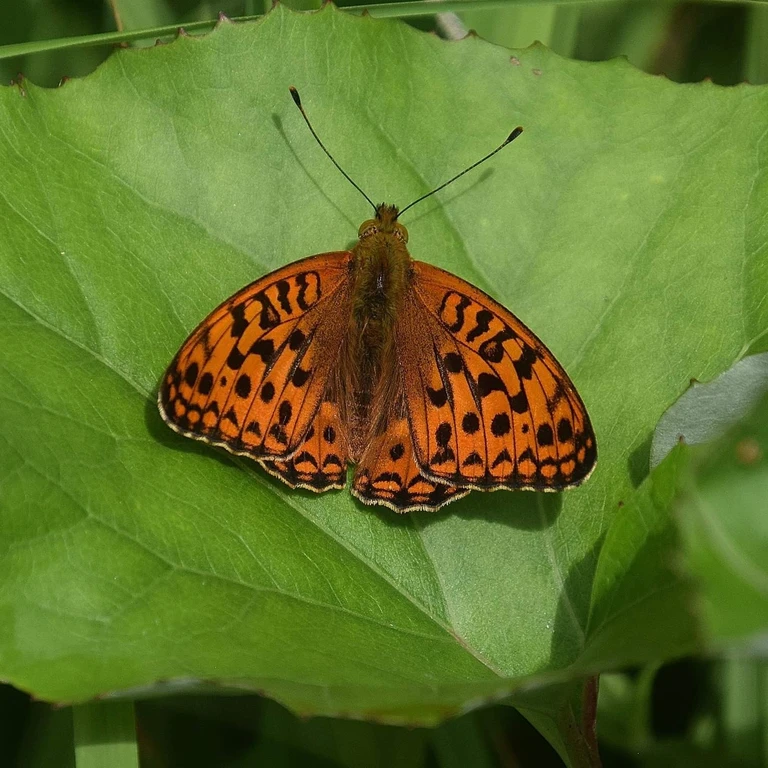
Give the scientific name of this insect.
Fabriciana adippe
